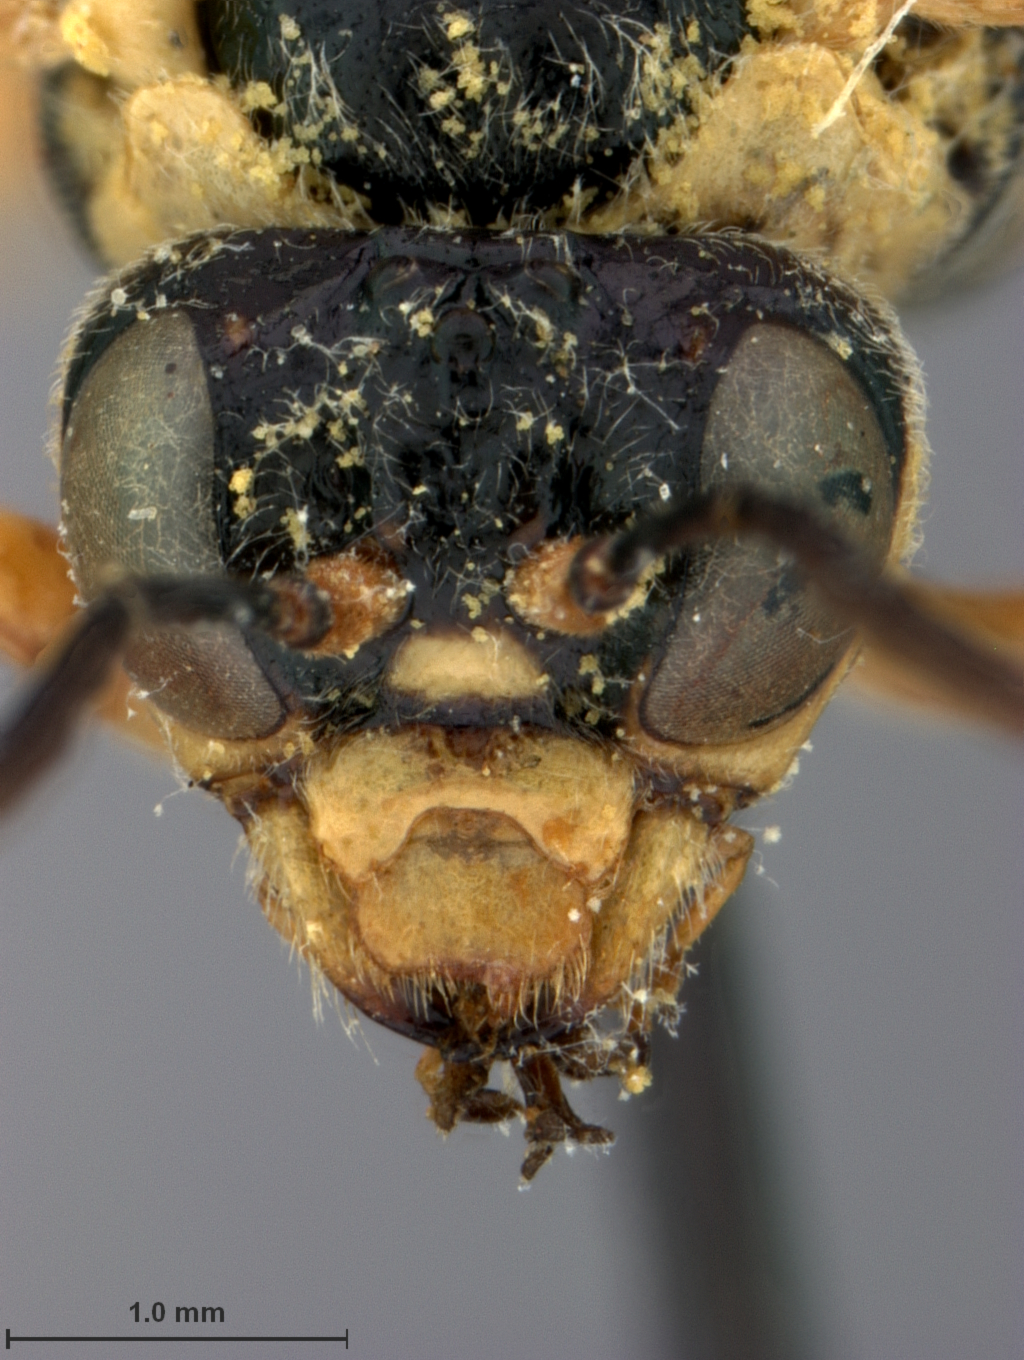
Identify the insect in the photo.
Elinora smithi
